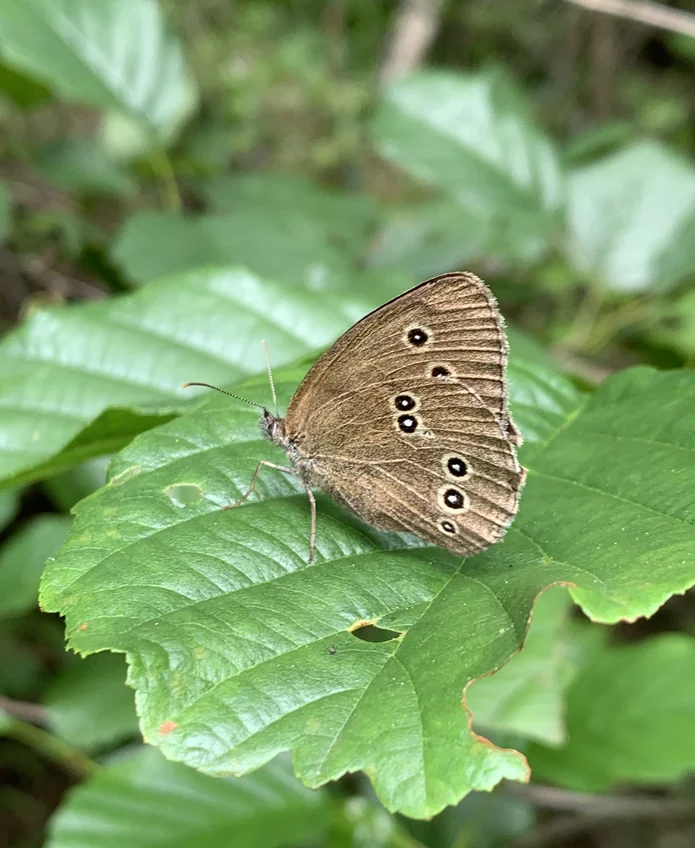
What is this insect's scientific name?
Aphantopus hyperantus
